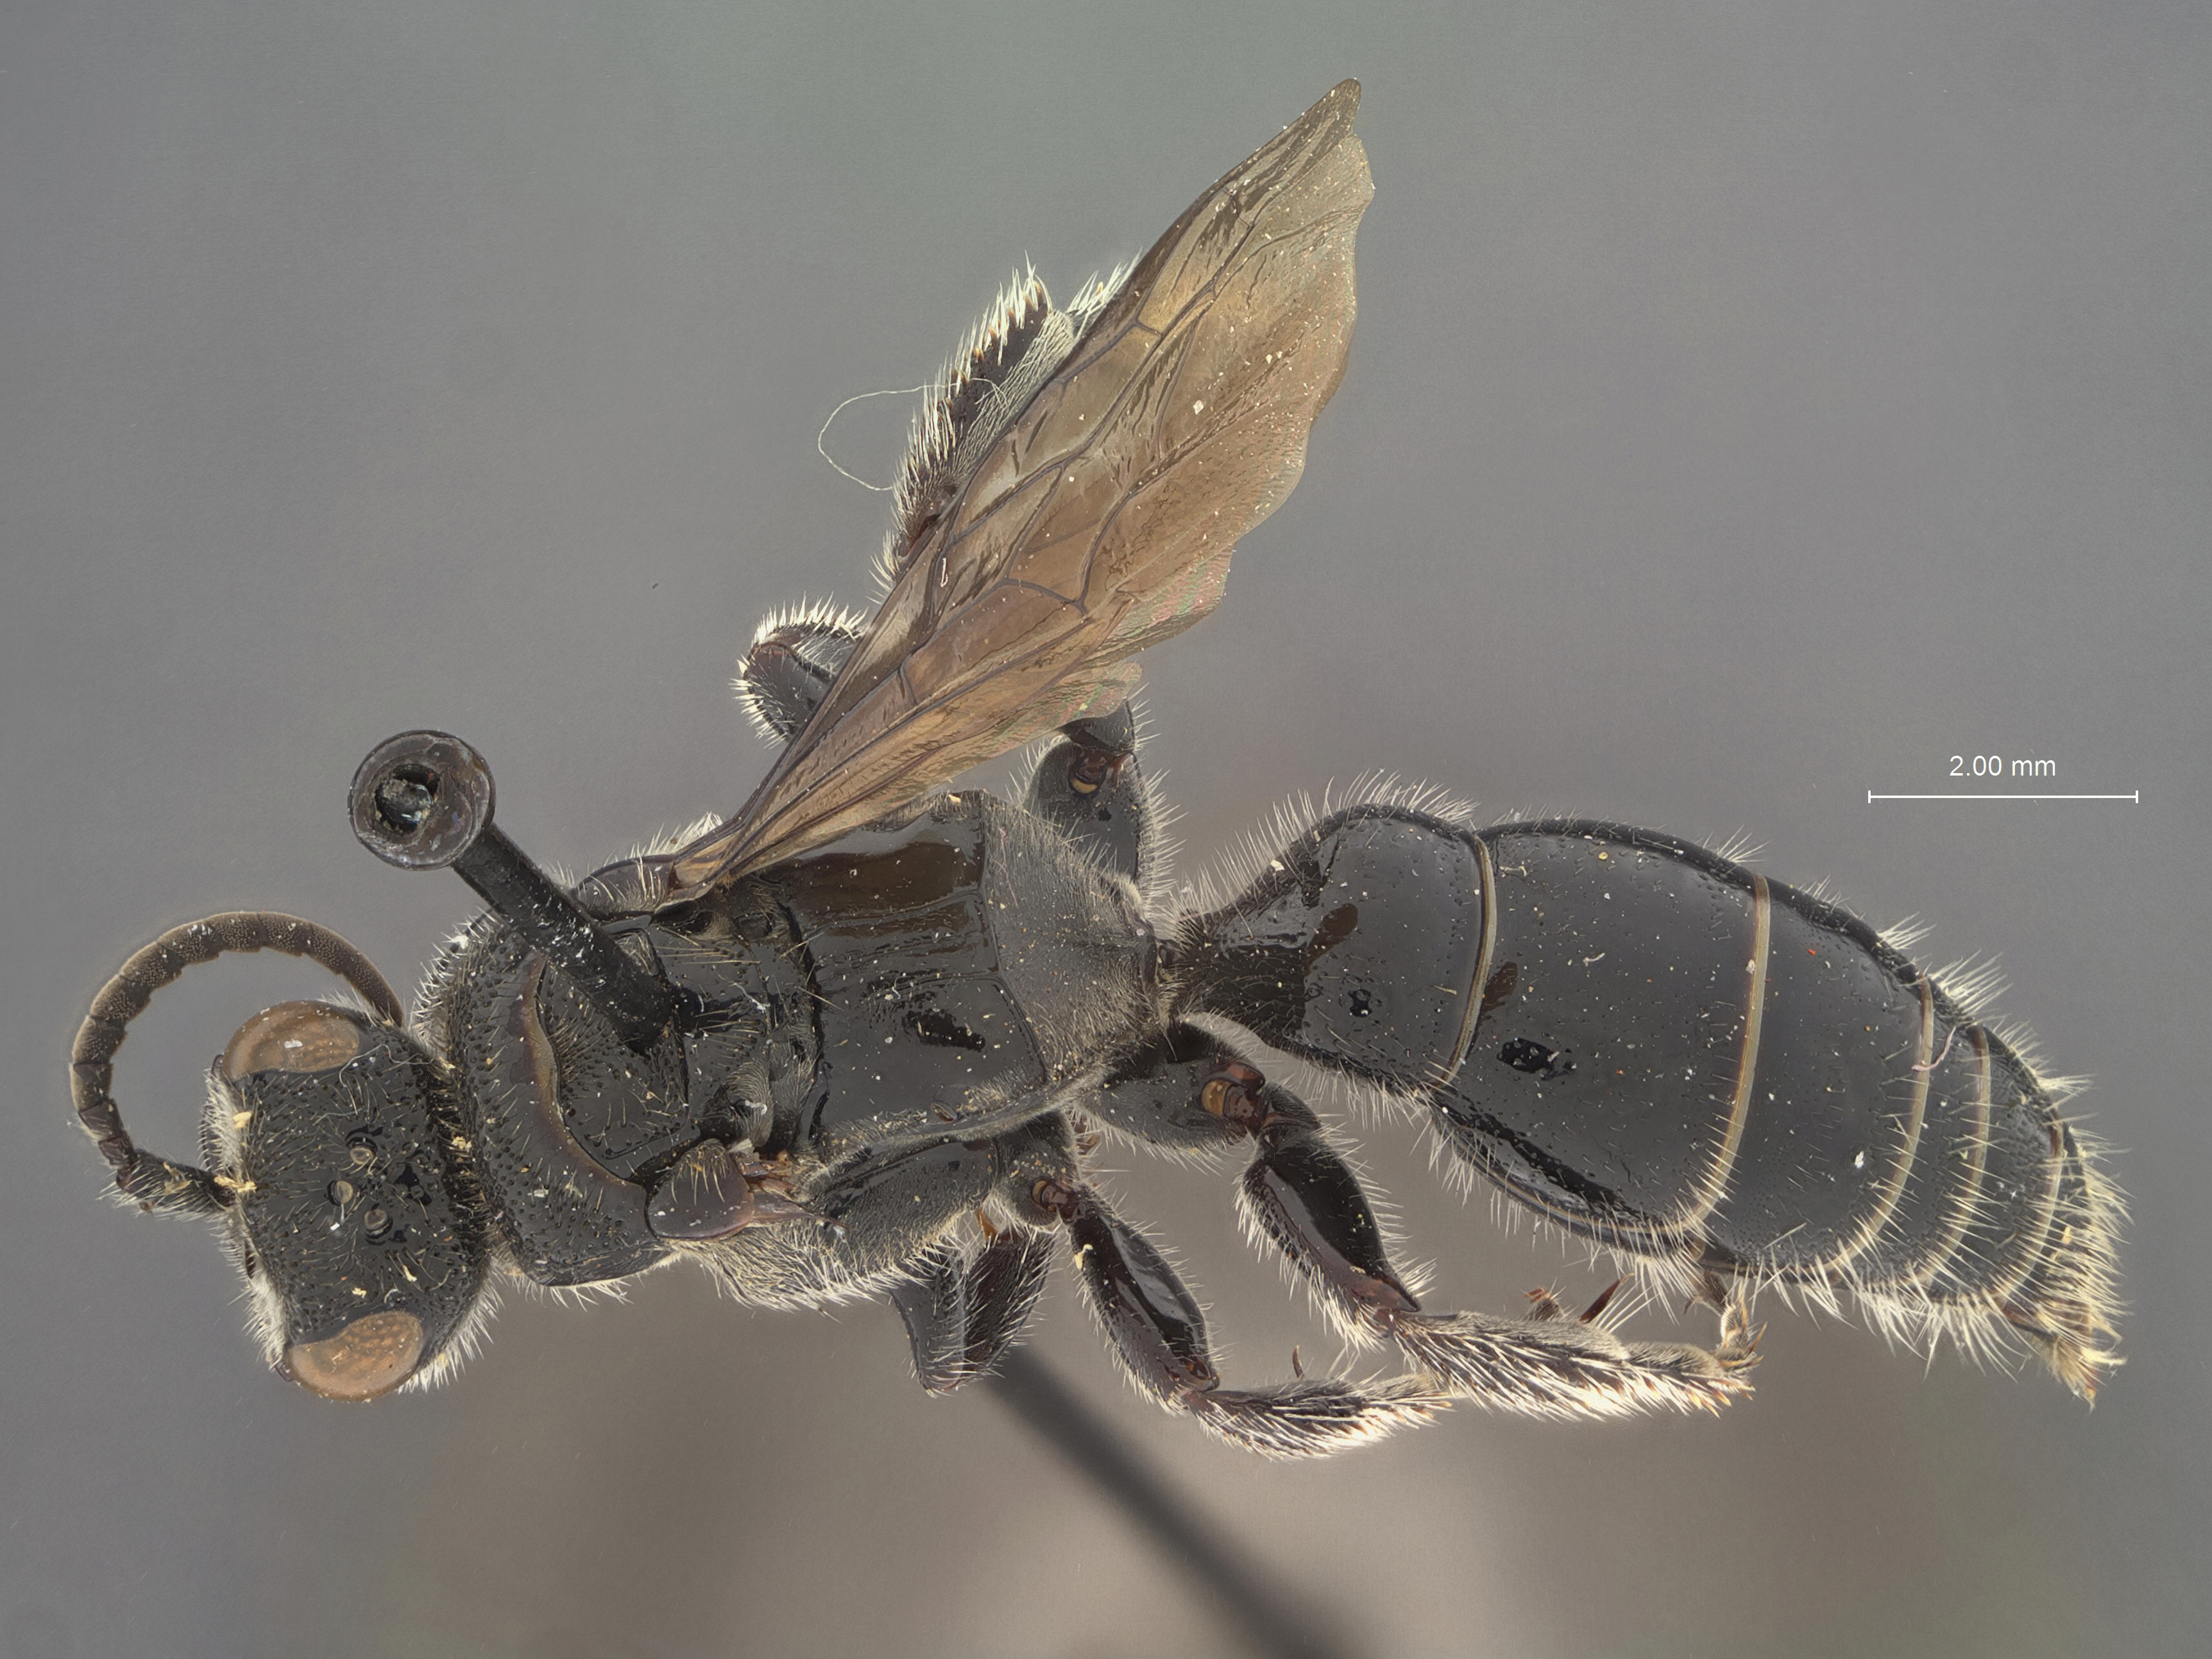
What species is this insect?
Tiphia manni
